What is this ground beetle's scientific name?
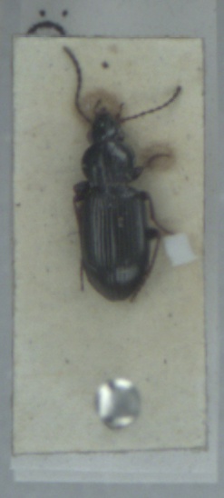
Pterostichus diligens
